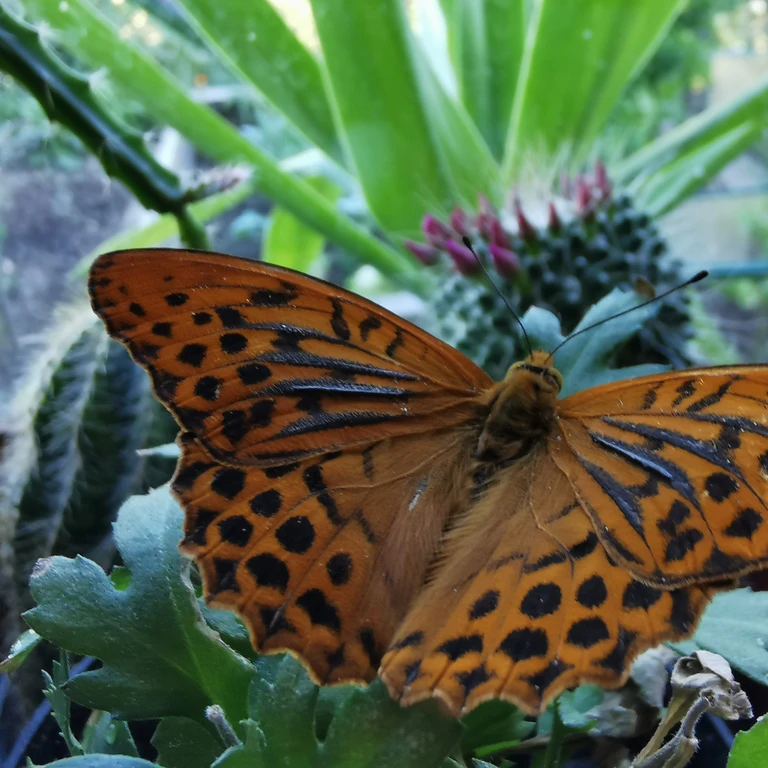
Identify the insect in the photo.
Argynnis paphia
